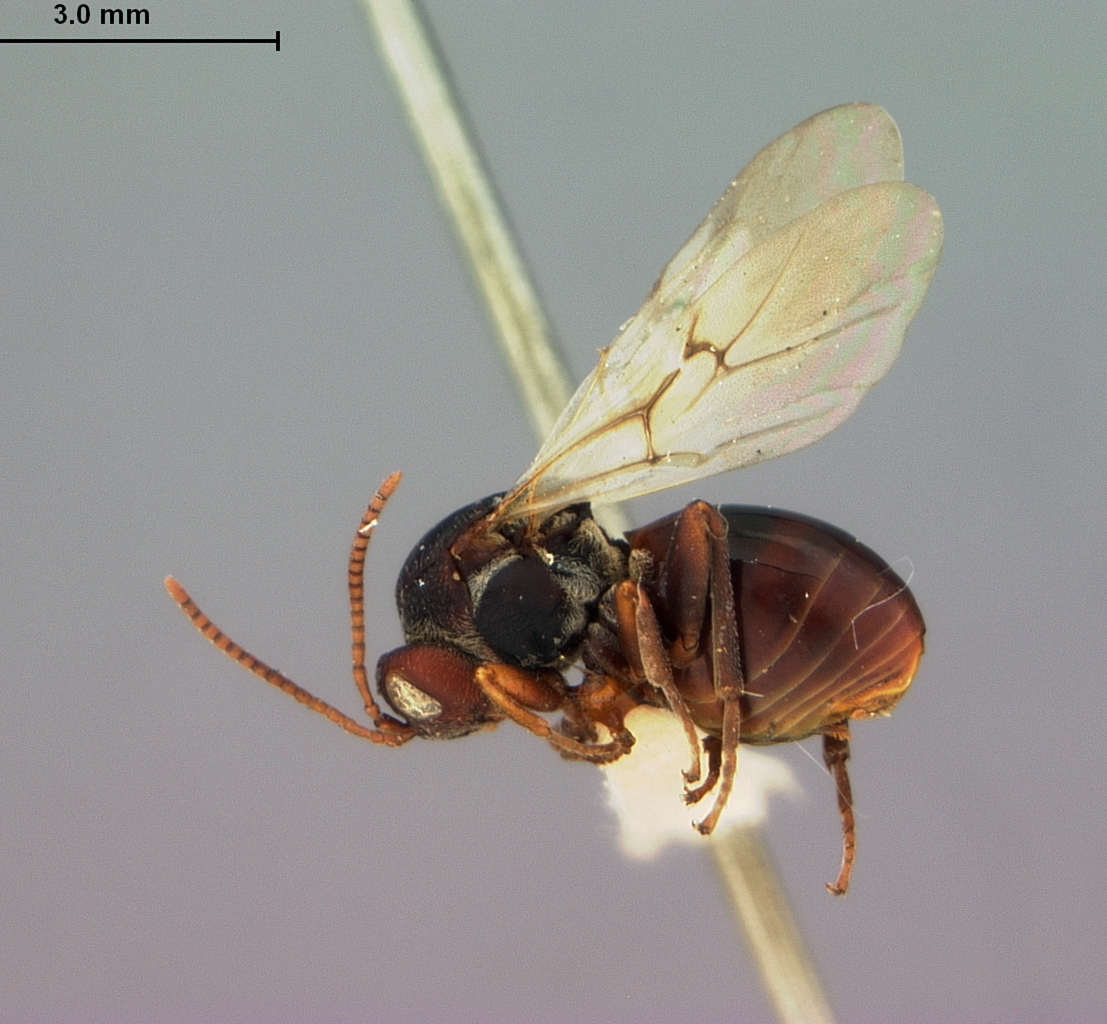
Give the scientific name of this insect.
Amphibolips montana
